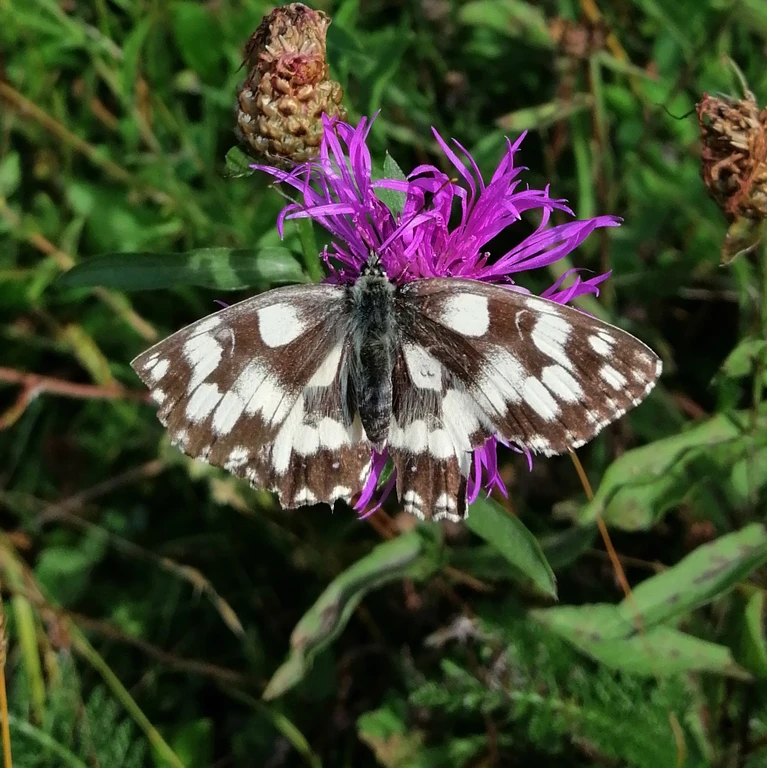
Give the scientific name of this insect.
Melanargia galathea
